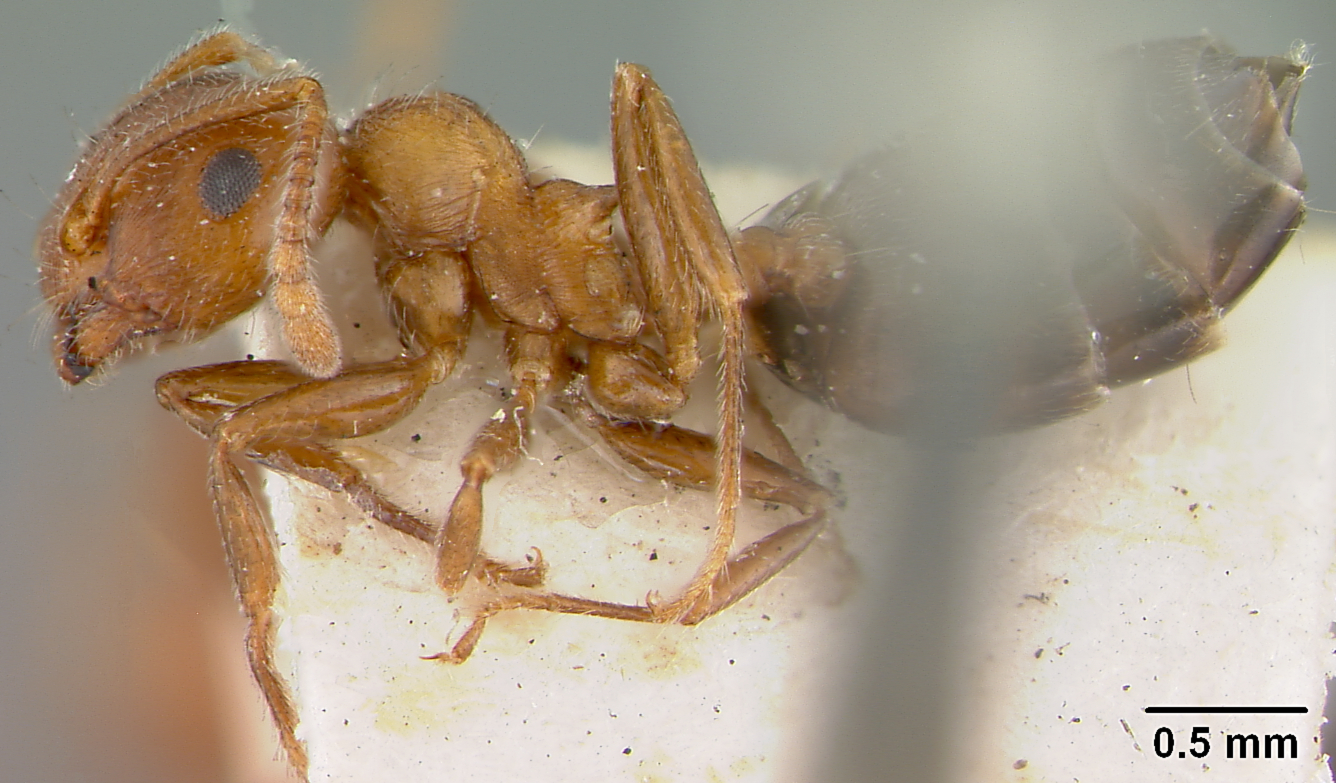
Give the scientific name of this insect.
Crematogaster lucayana
